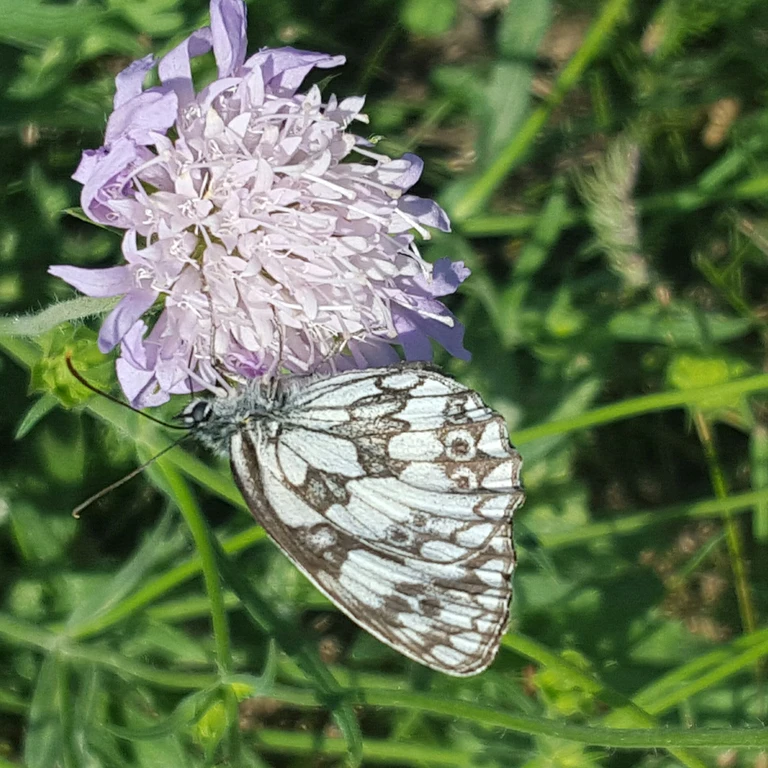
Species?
Melanargia galathea
